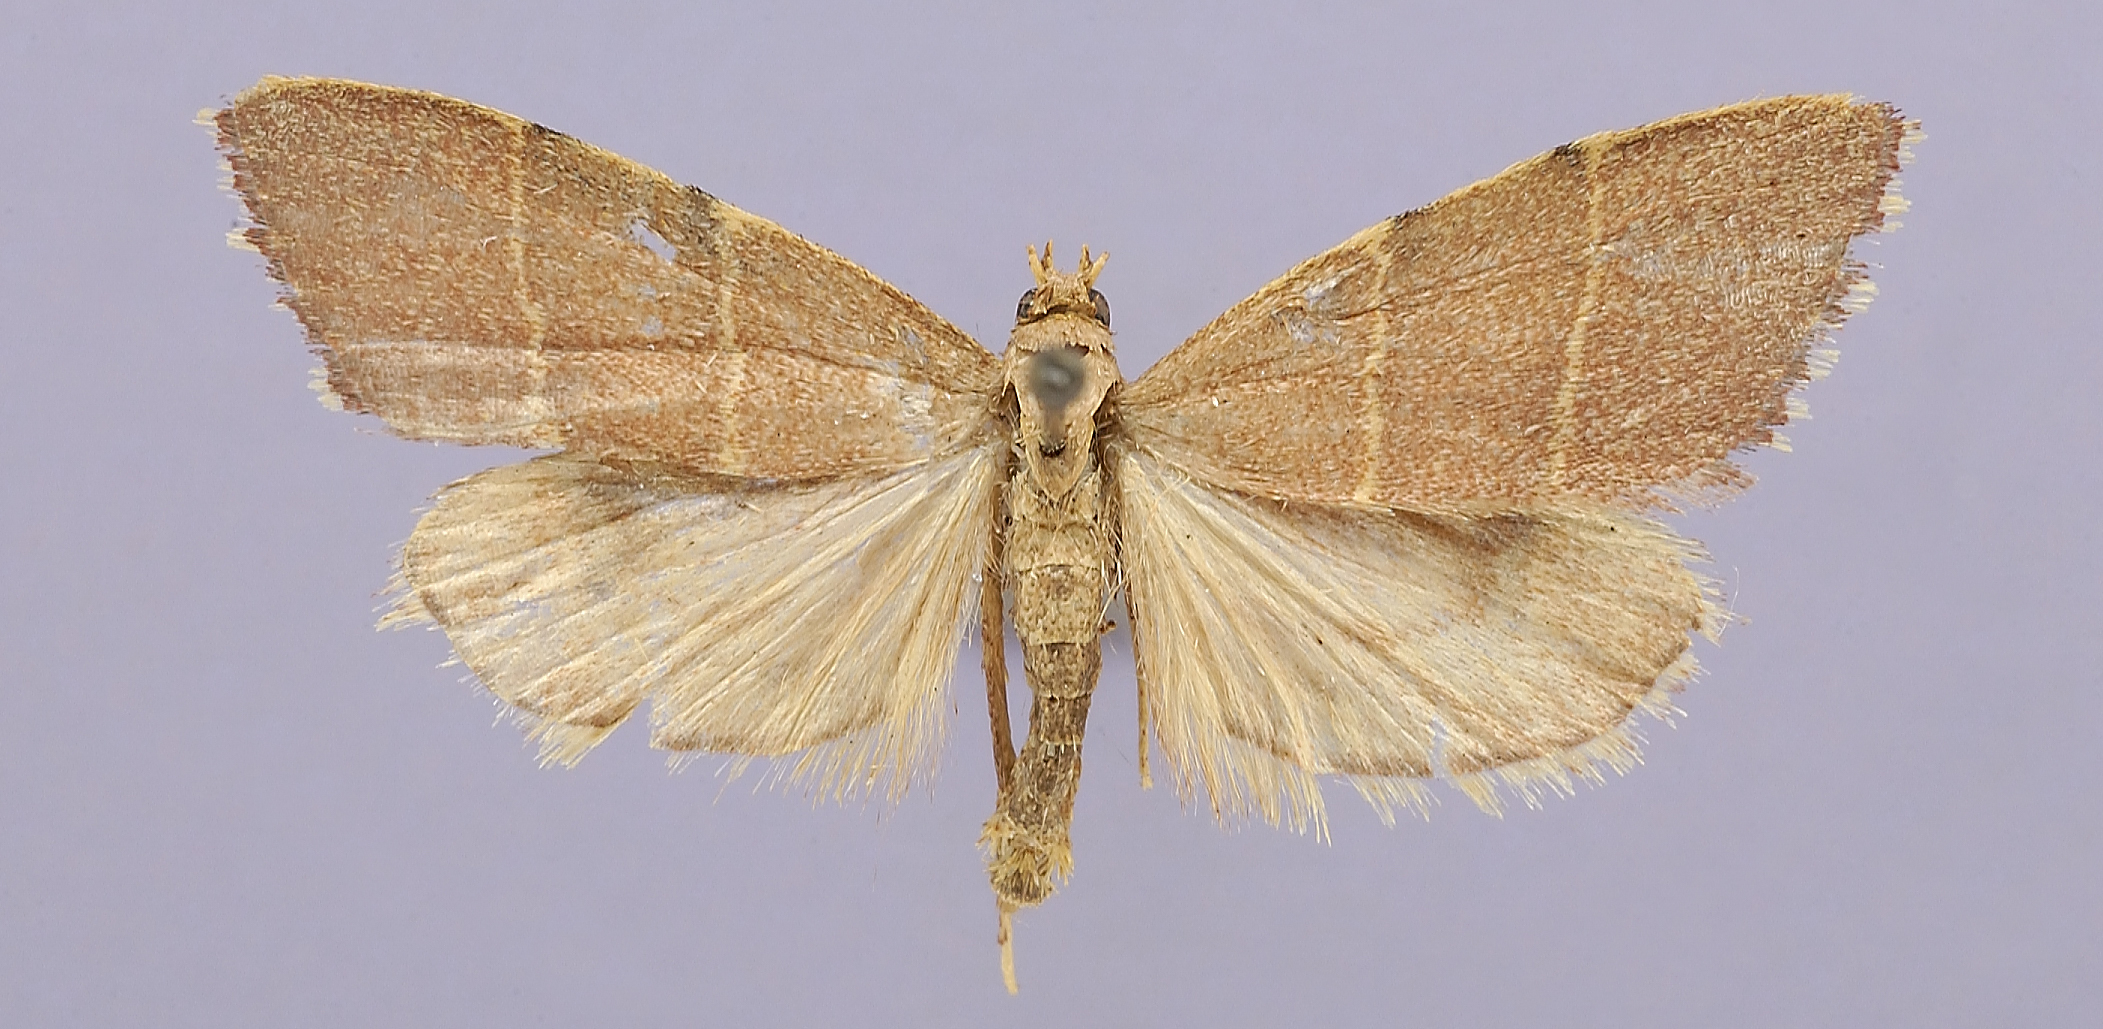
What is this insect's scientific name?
Xantippe caphysoides
